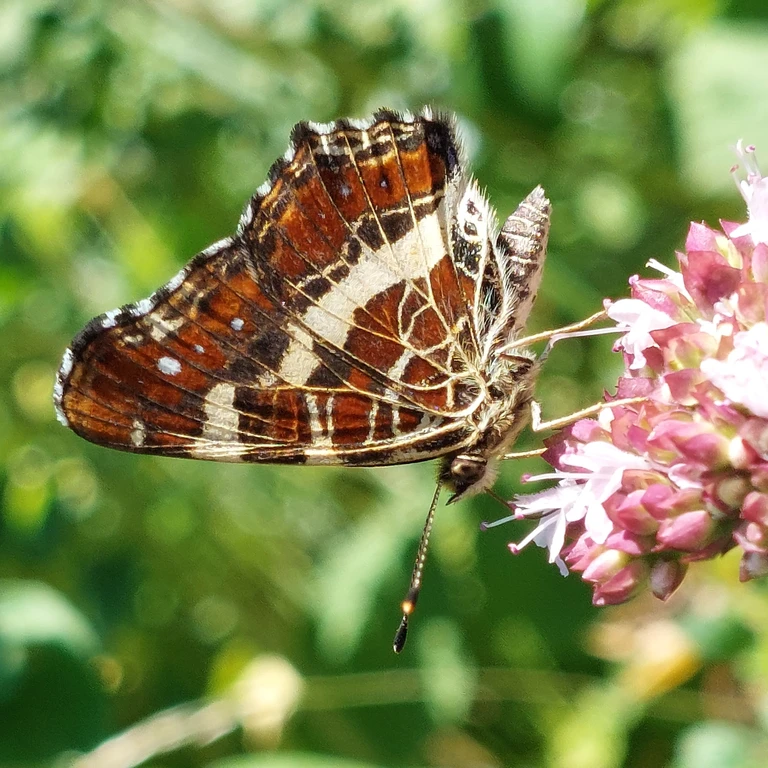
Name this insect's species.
Araschnia levana
